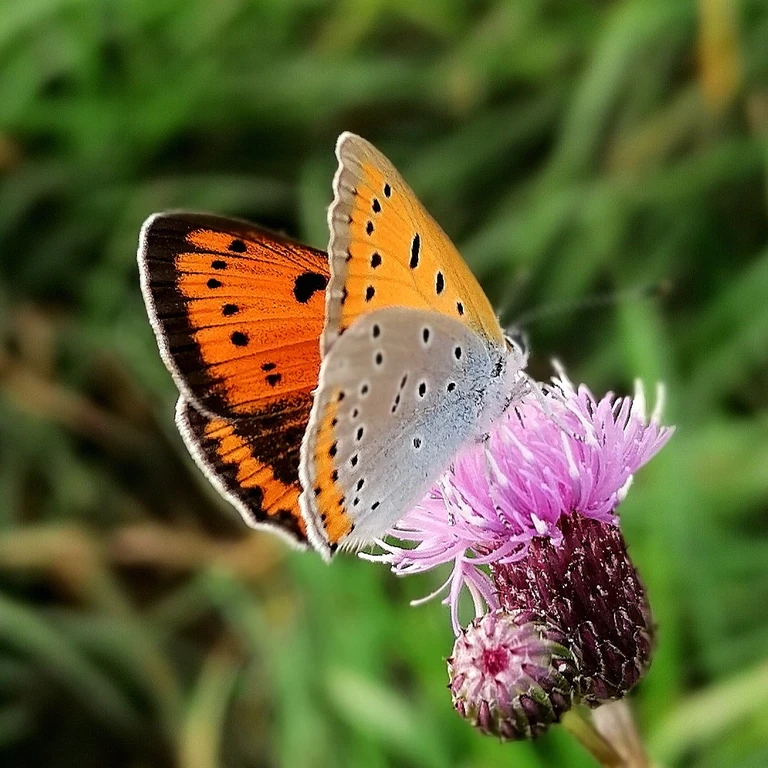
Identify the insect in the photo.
Lycaena dispar
